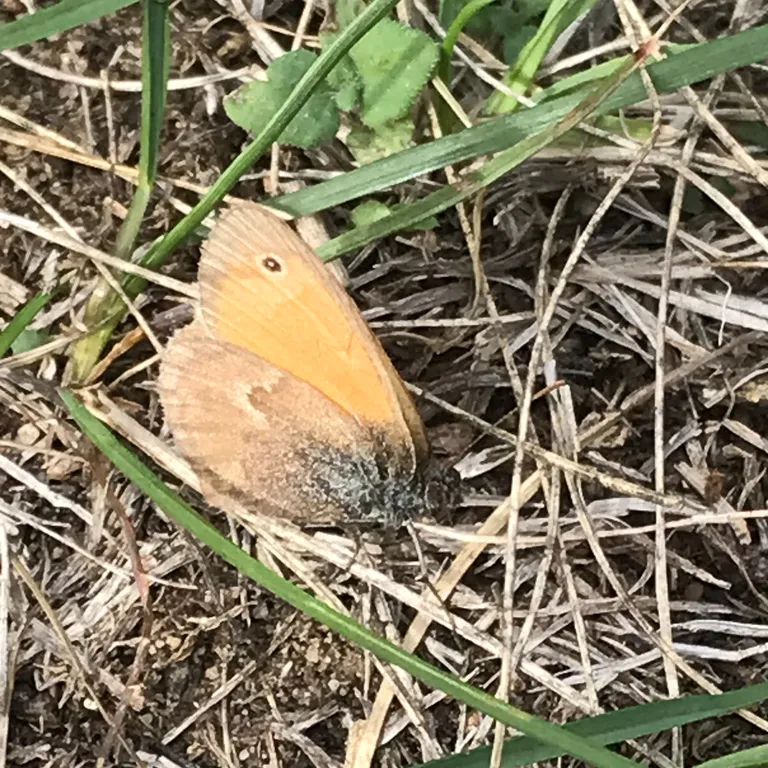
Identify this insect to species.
Coenonympha pamphilus
